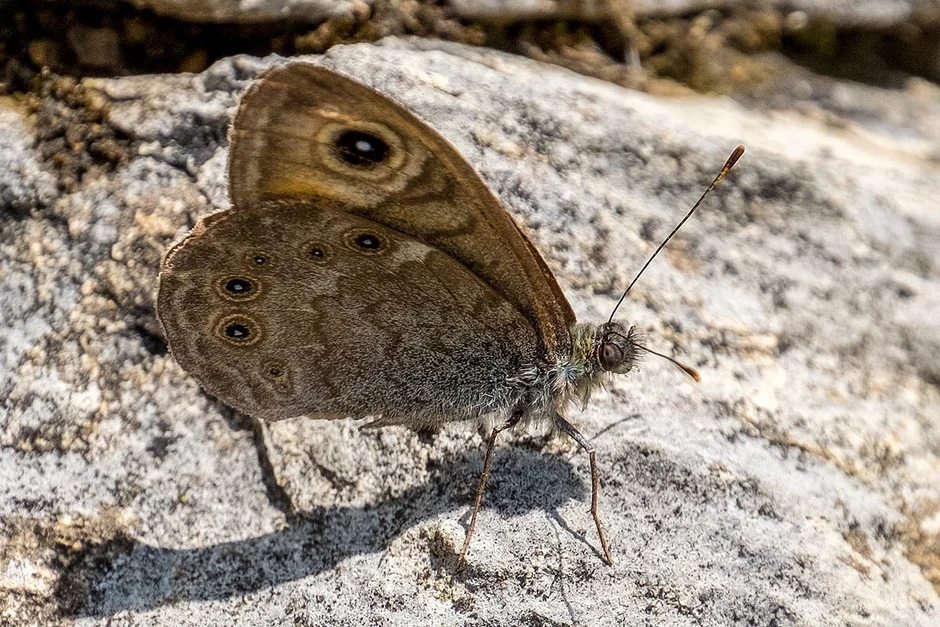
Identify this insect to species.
Lasiommata maera (also Pararge maera)
